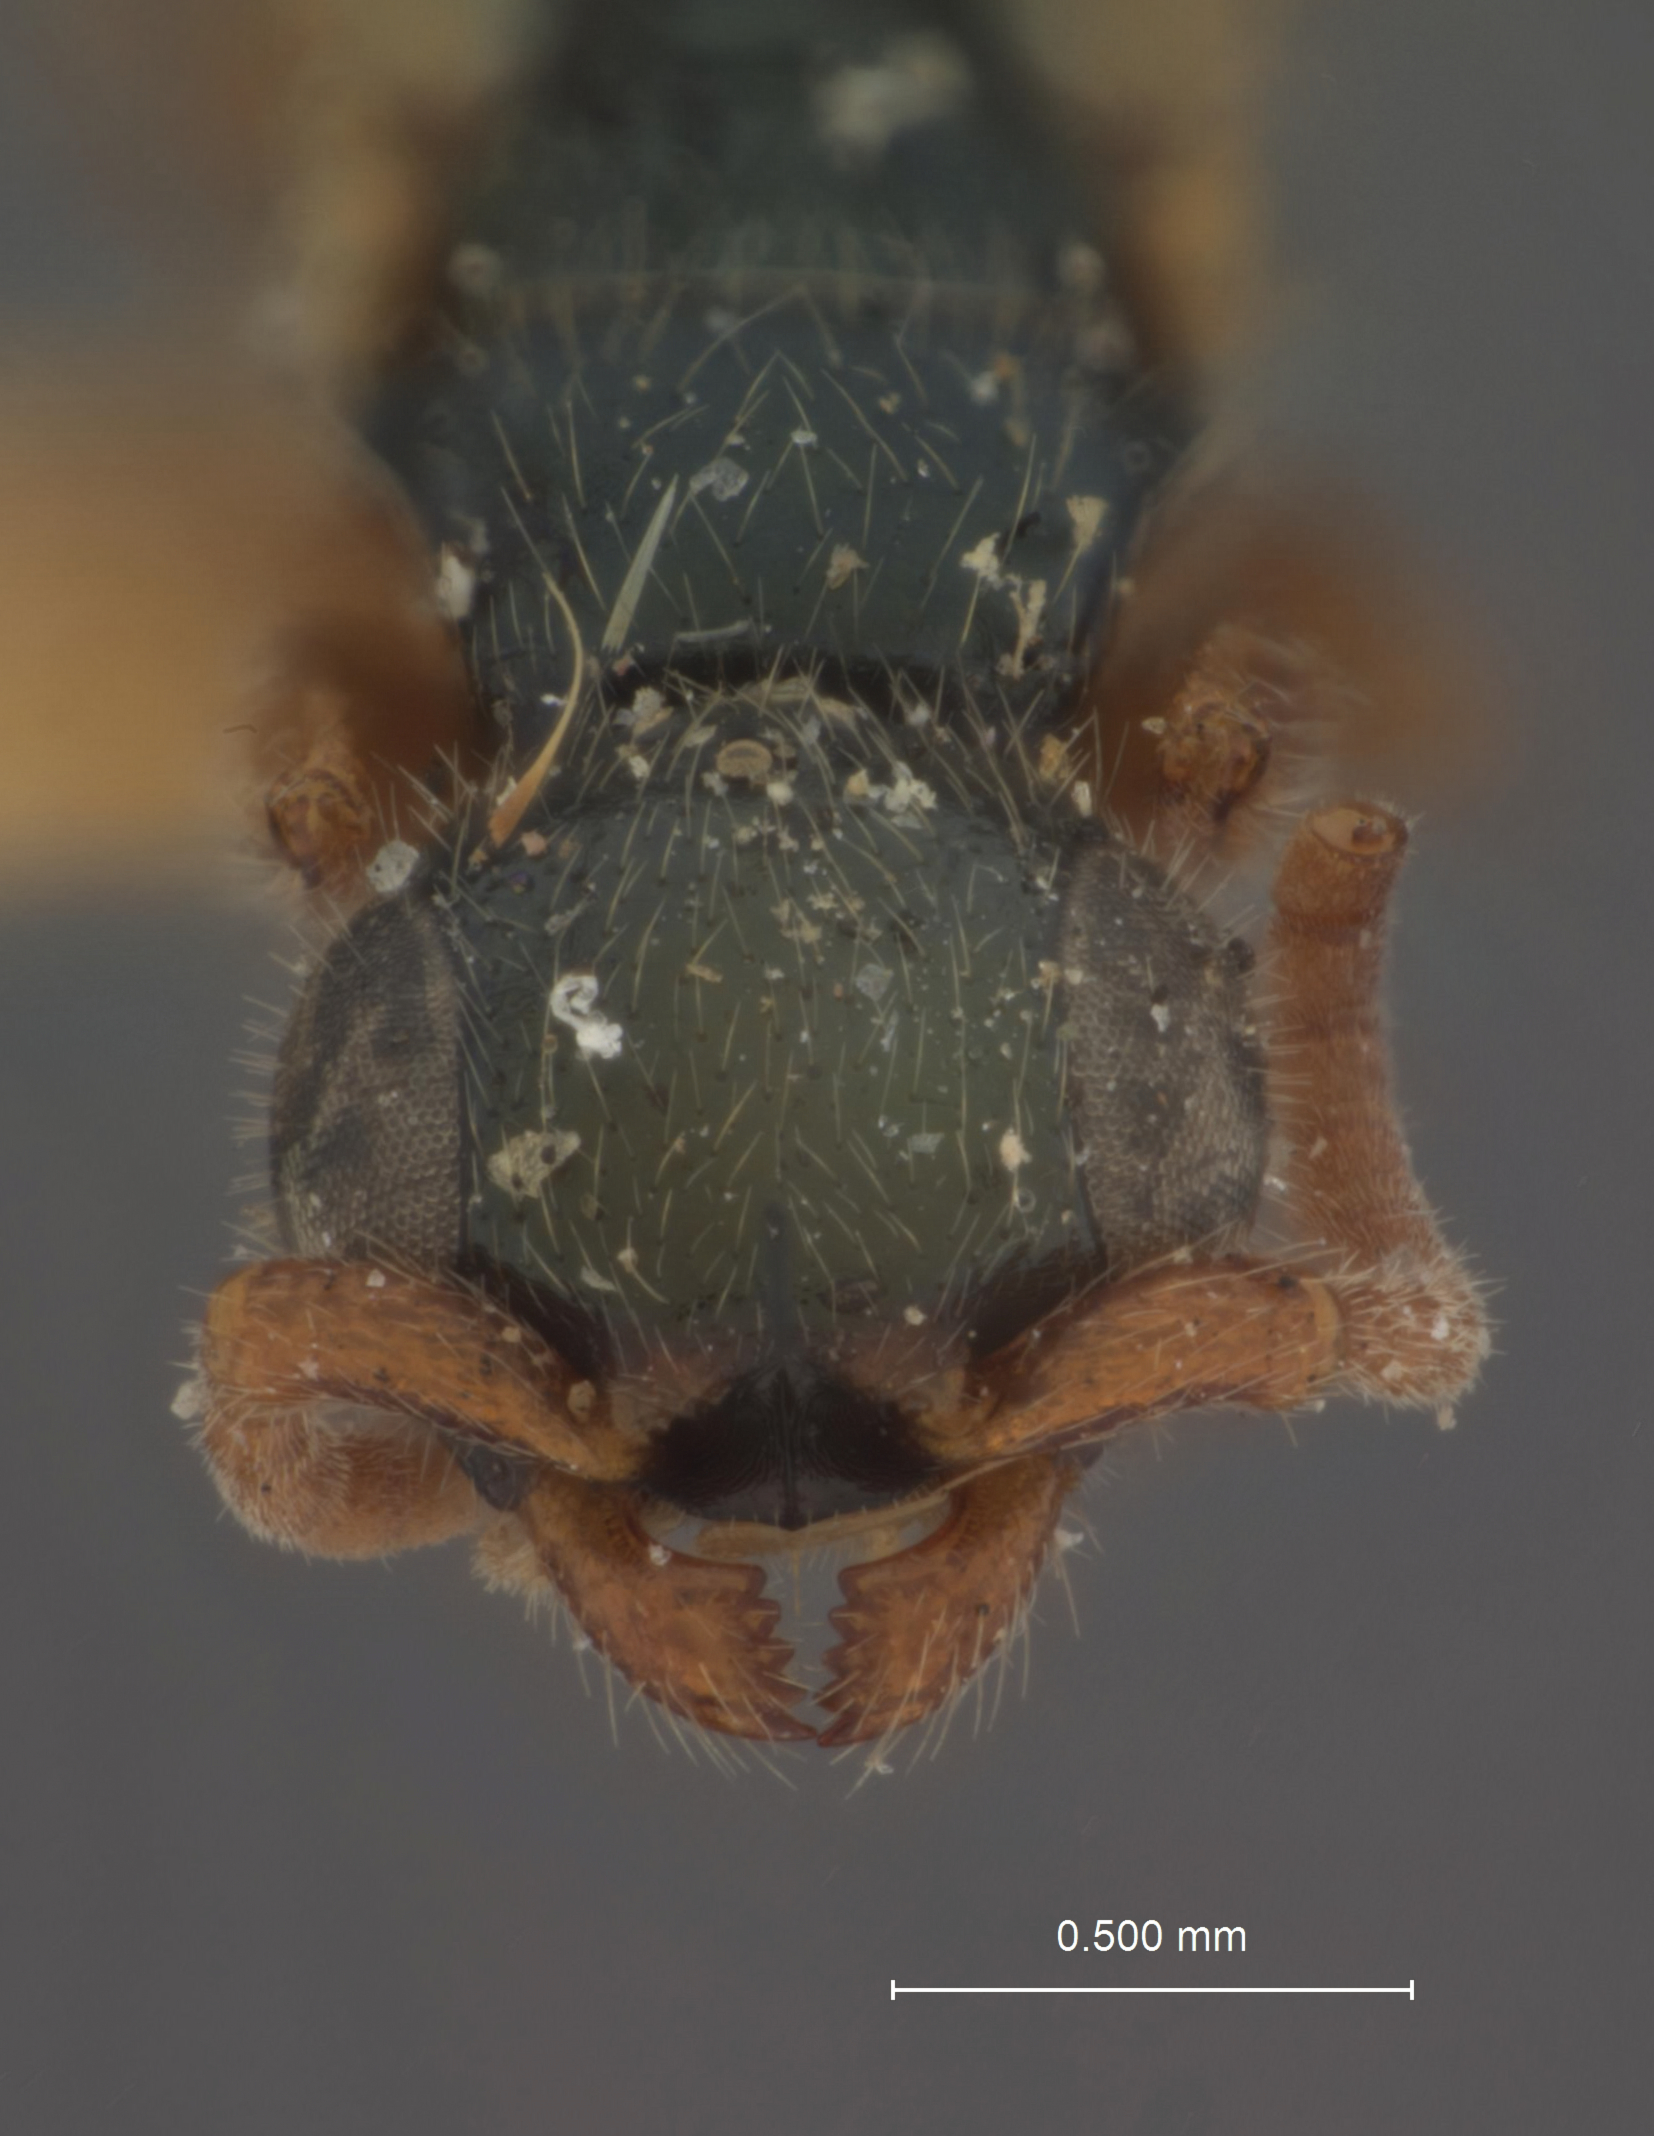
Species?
Epyris aeneiceps
